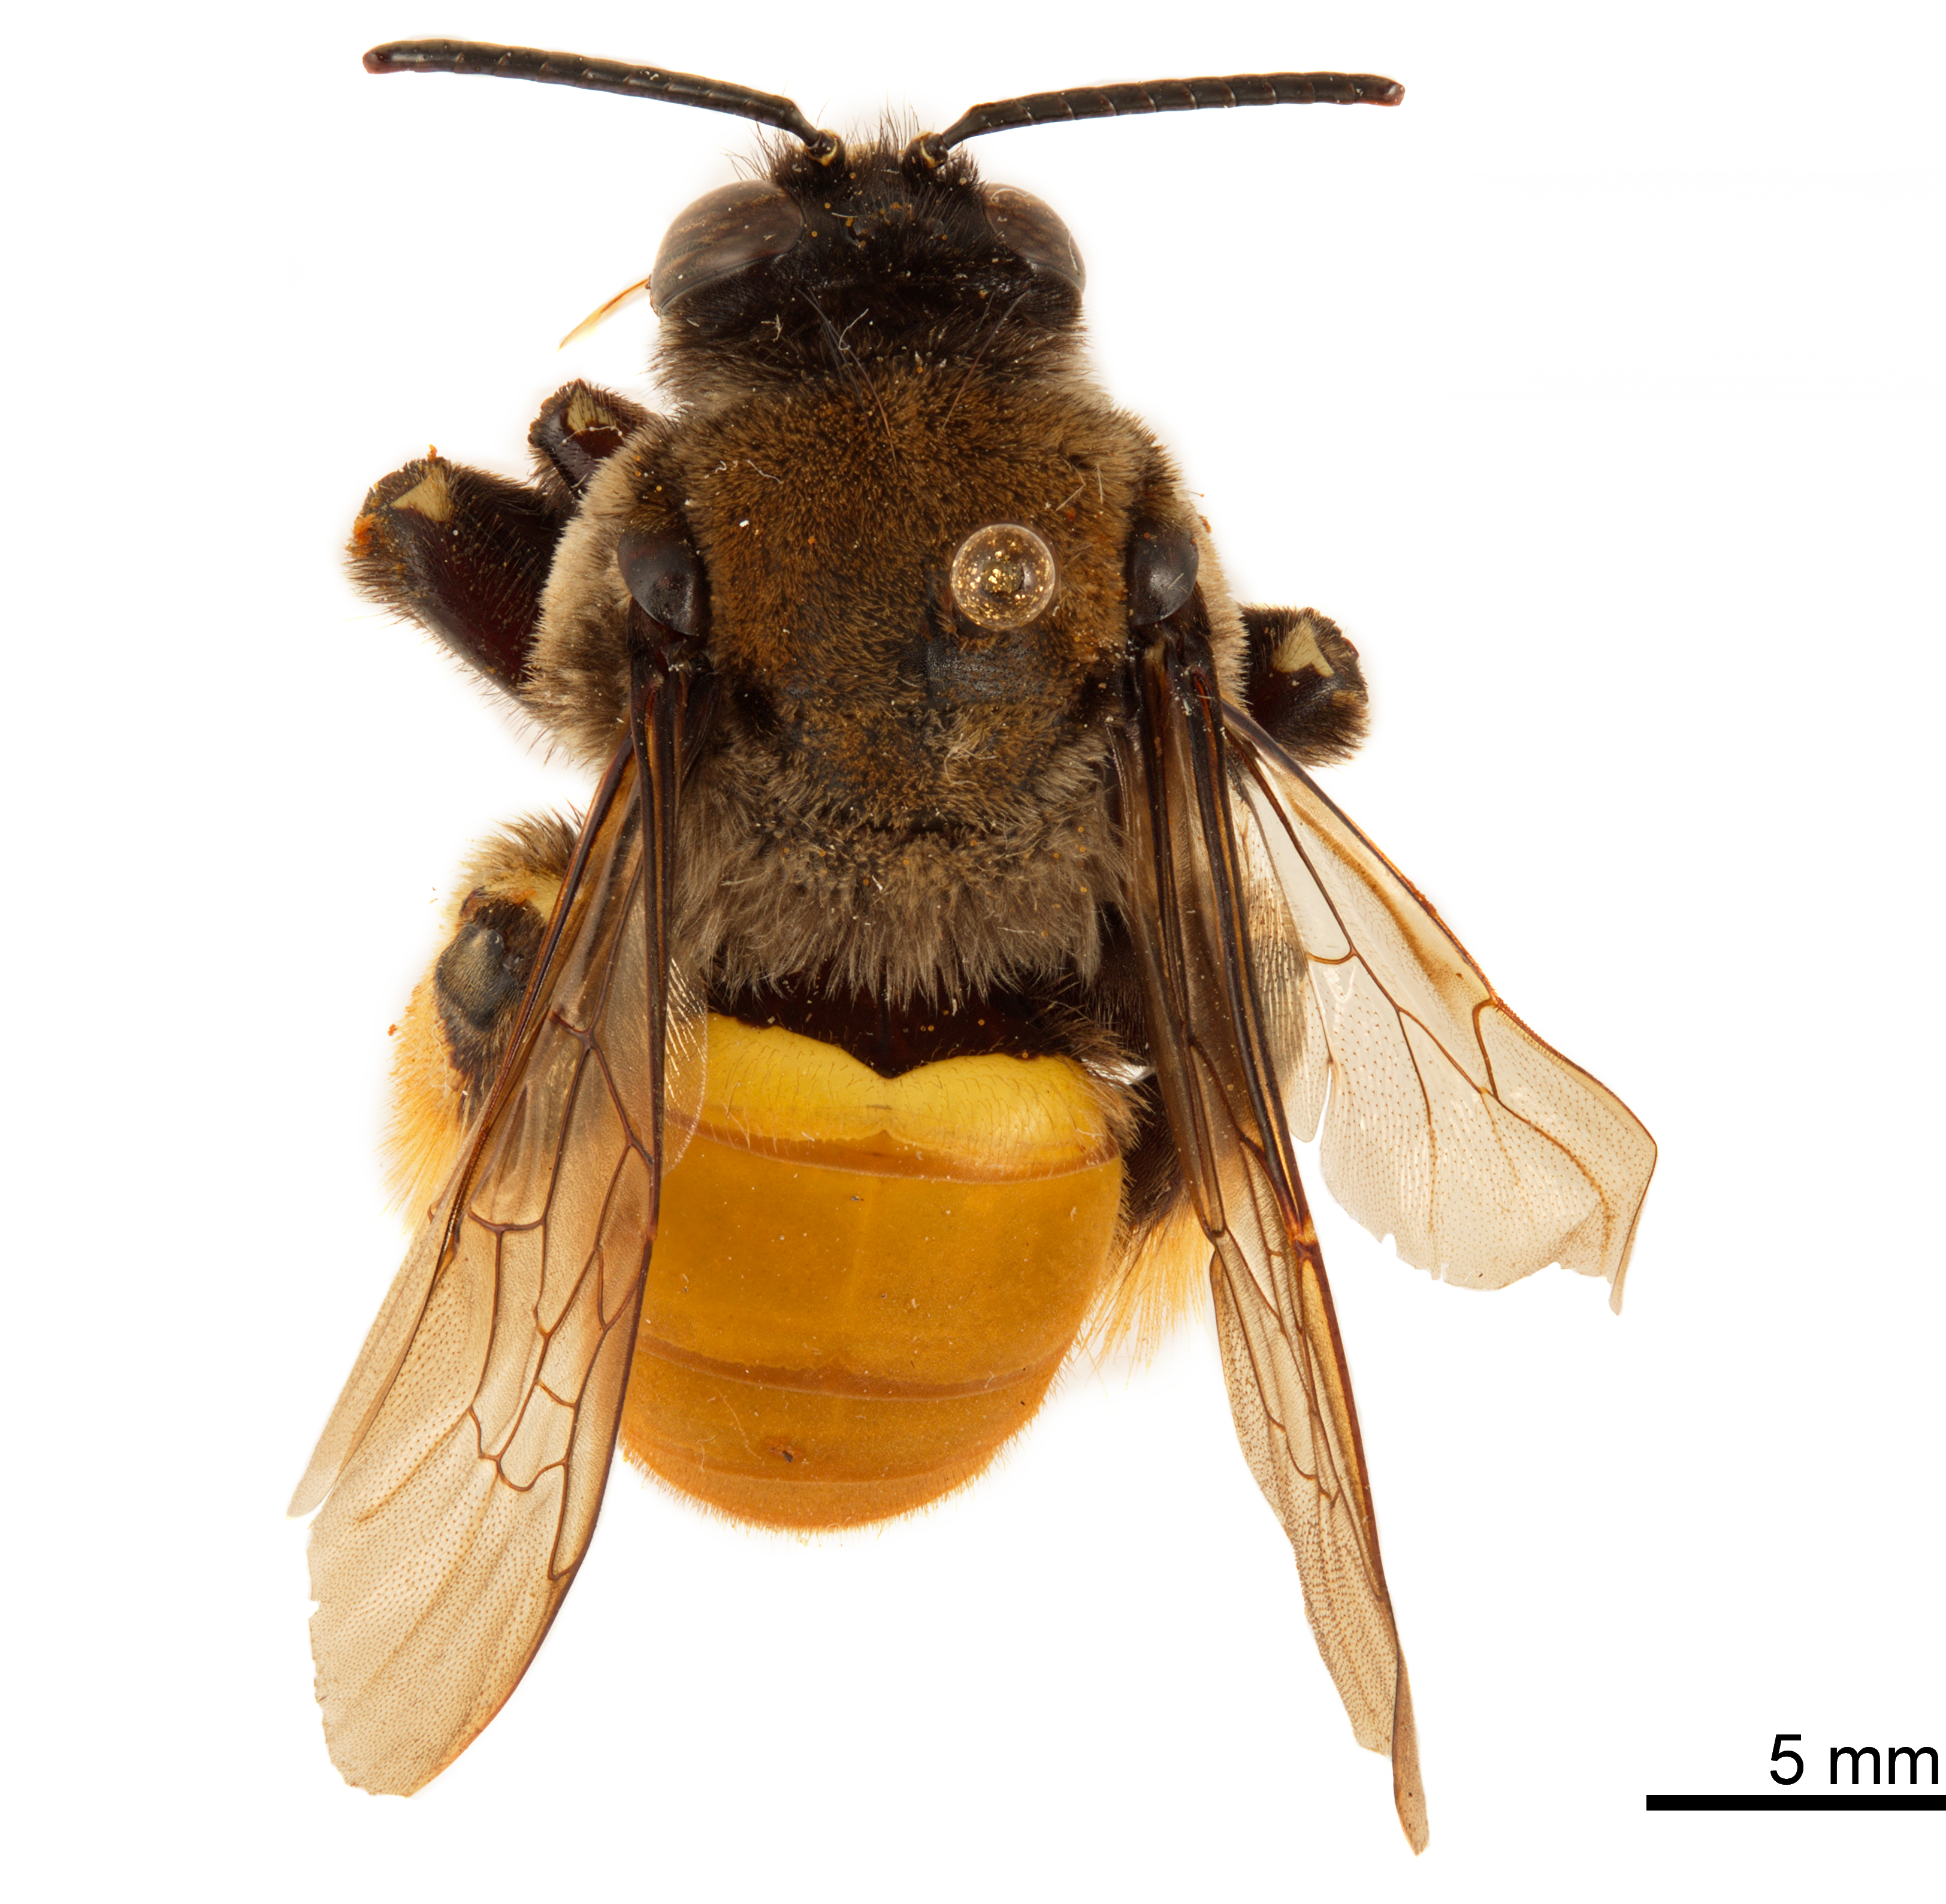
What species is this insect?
Epicharis elegans
